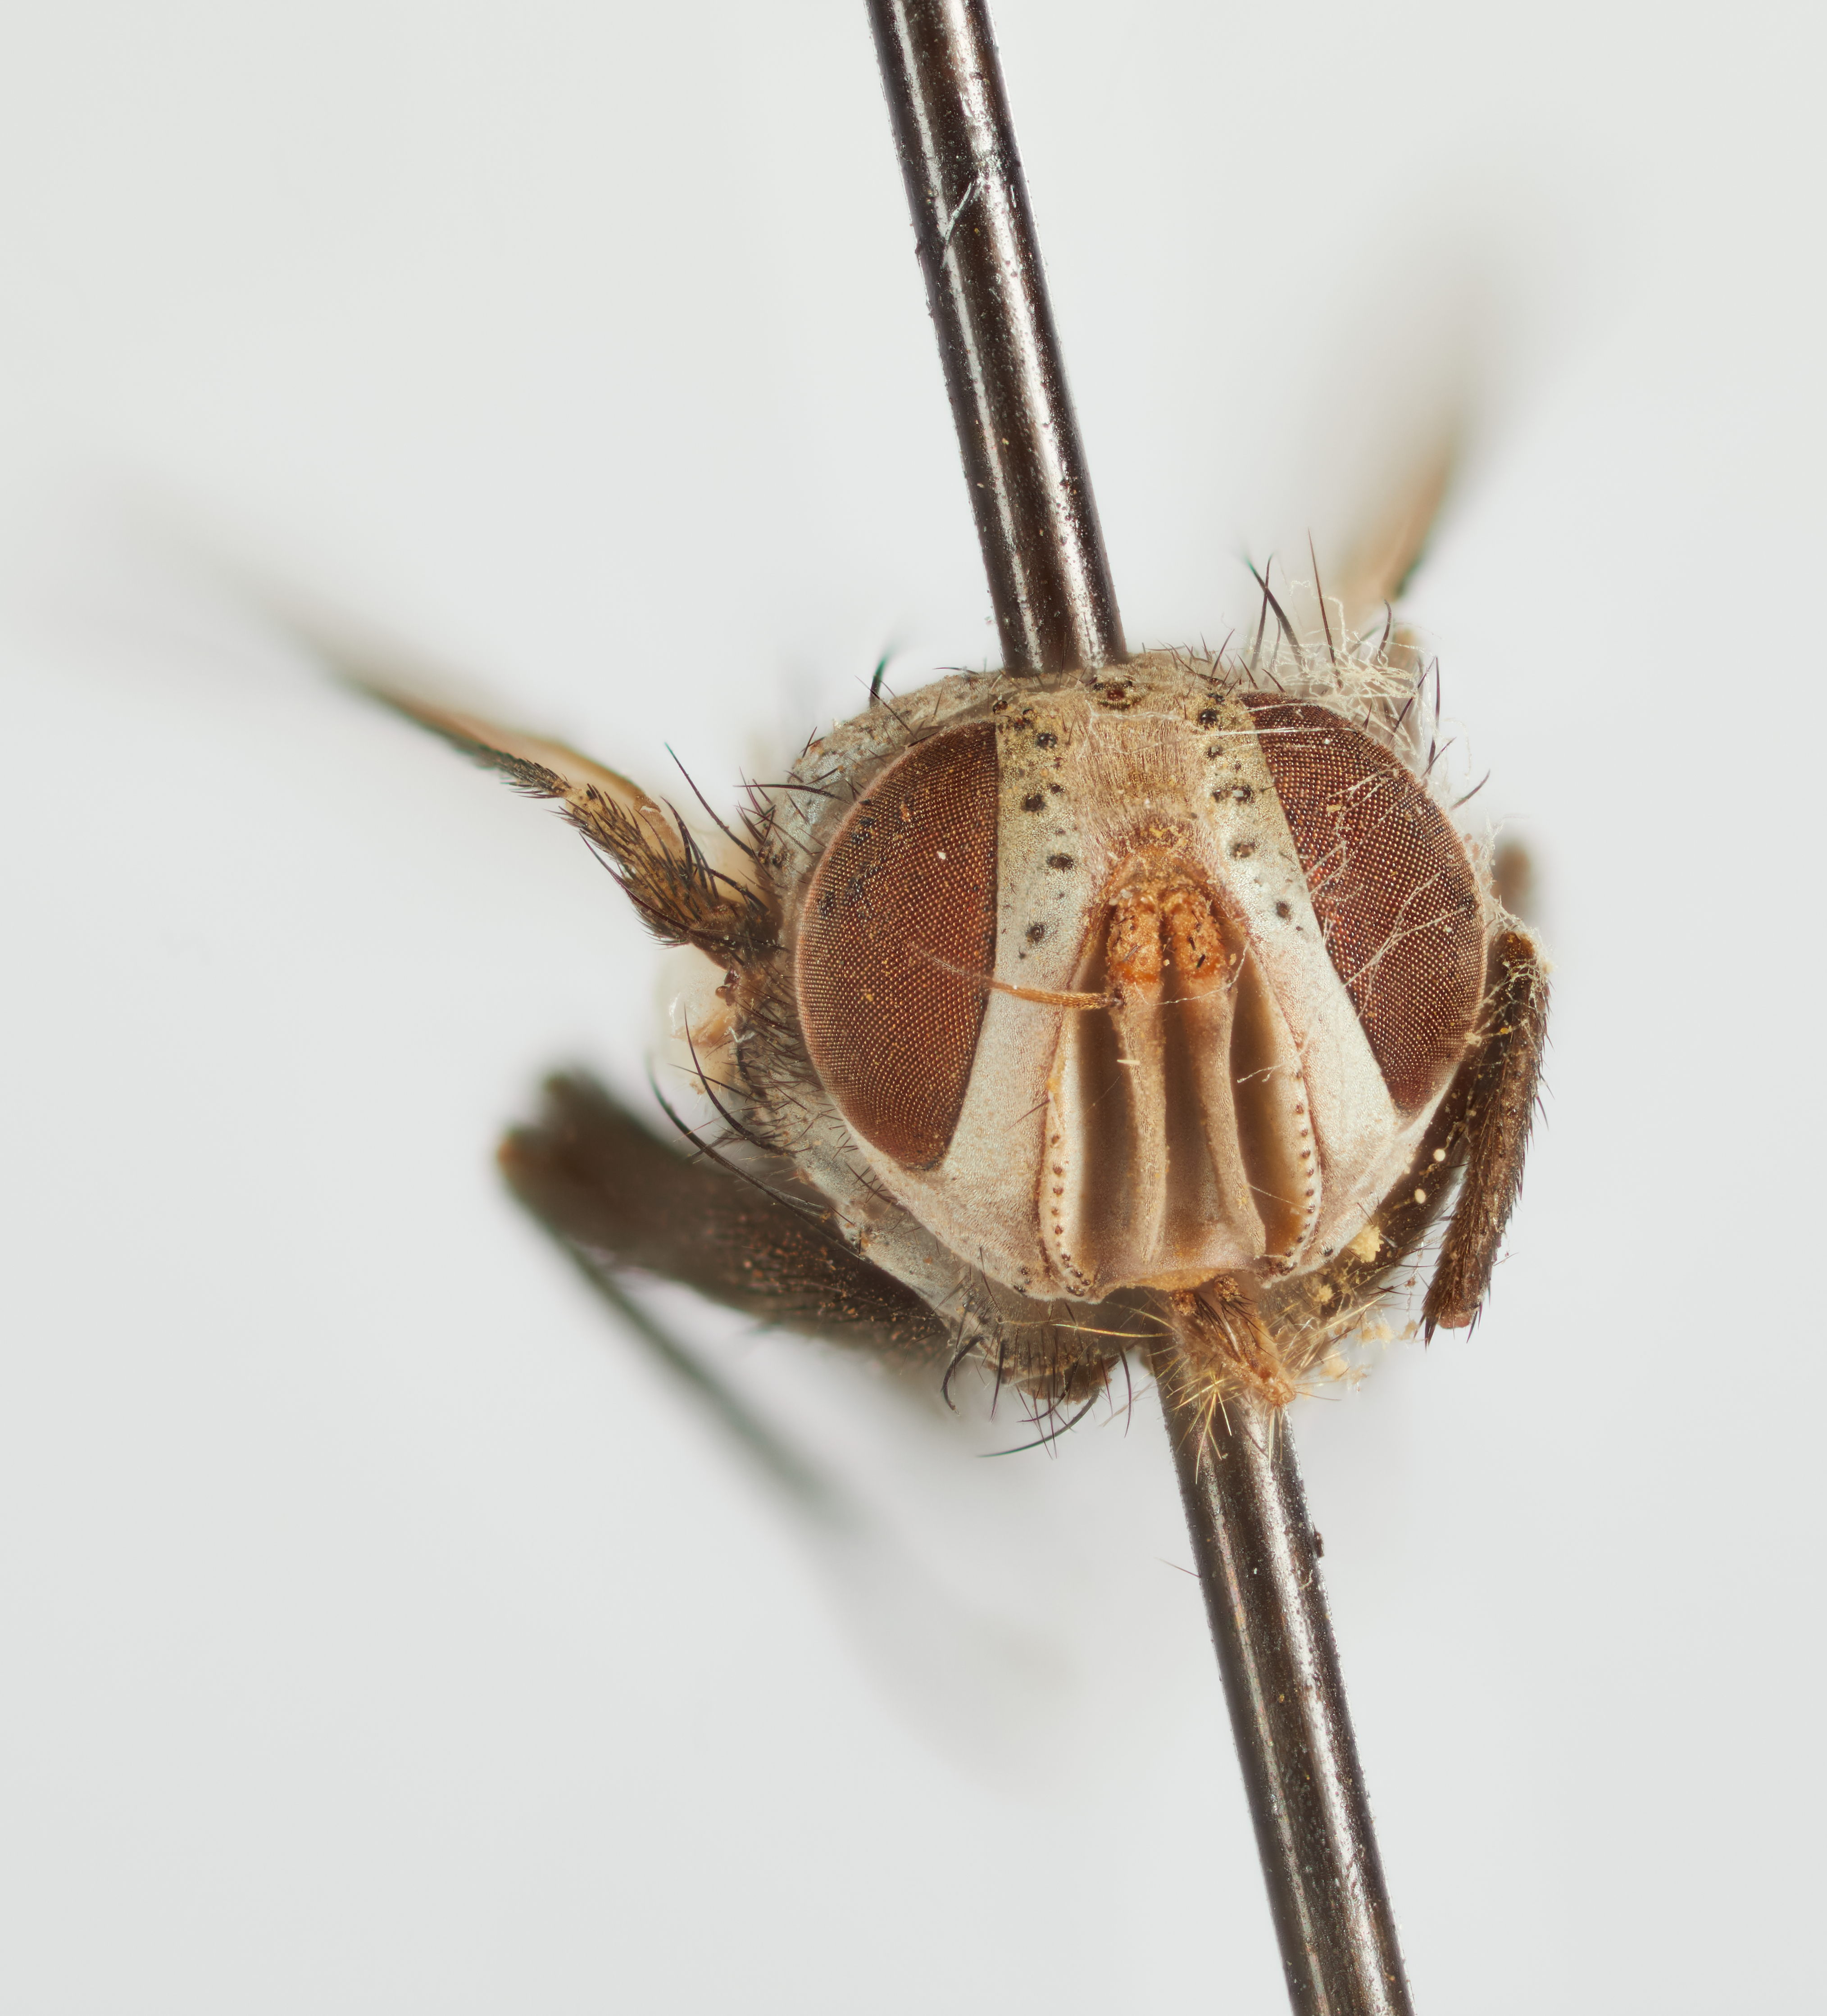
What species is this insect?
Sigelotroxis parvus
